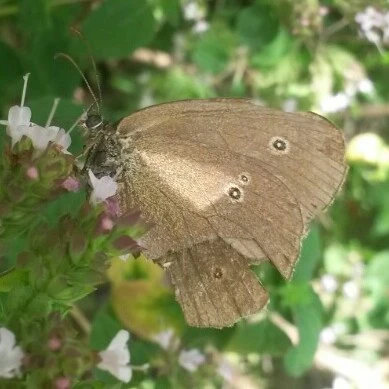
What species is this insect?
Aphantopus hyperantus
